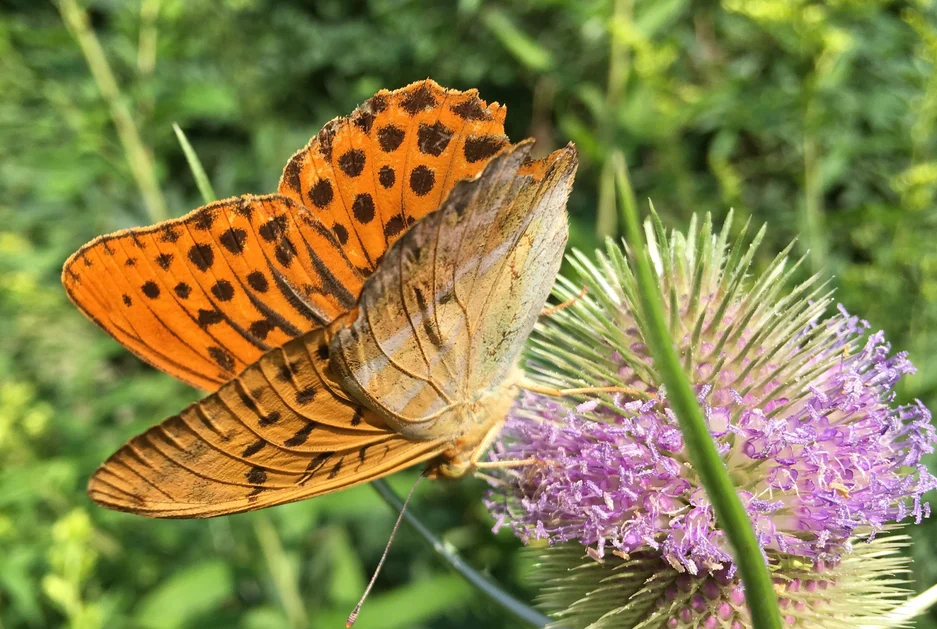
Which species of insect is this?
Argynnis paphia
